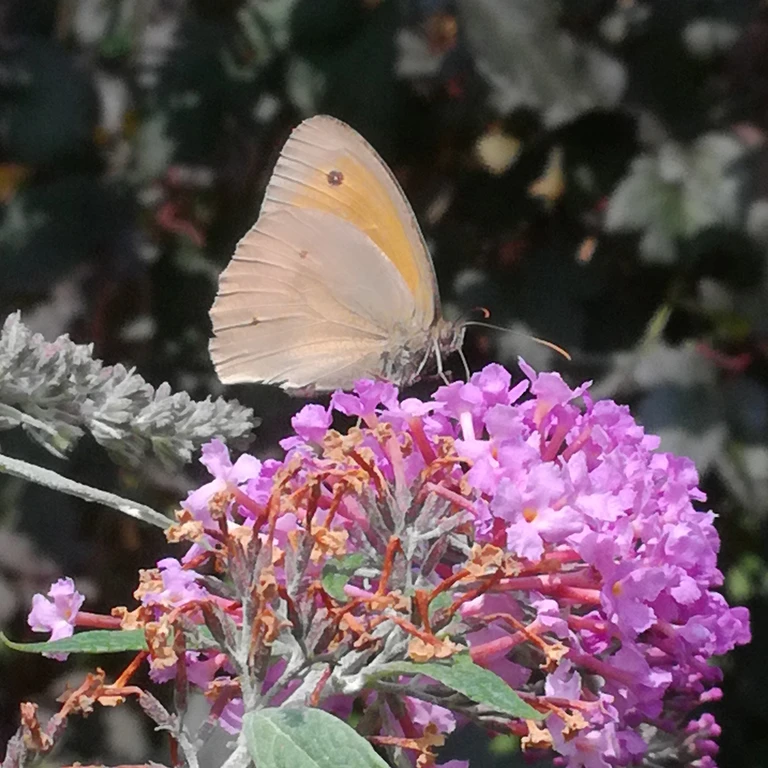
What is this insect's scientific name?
Maniola jurtina
